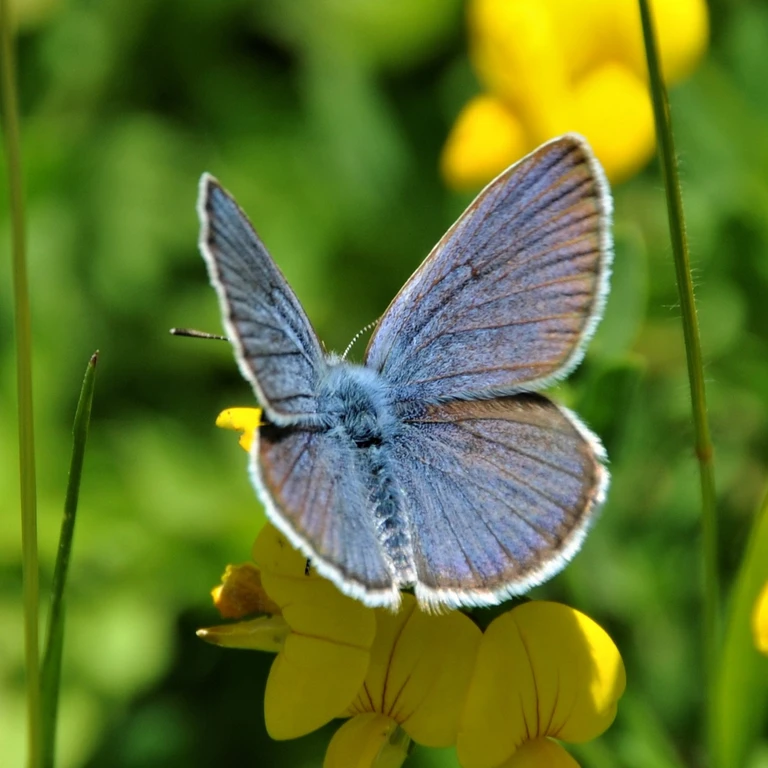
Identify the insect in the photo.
Cyaniris semiargus
